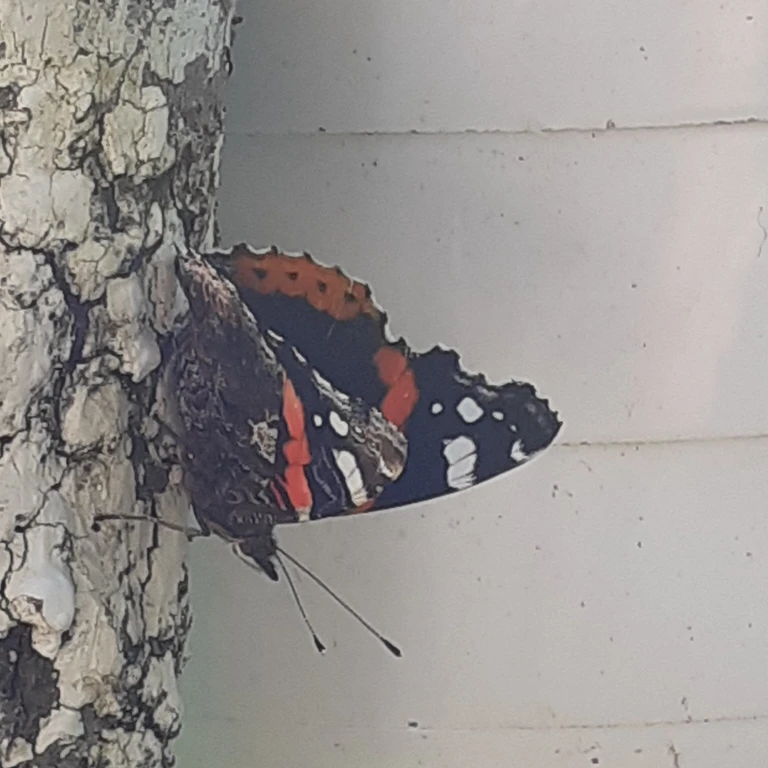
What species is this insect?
Vanessa atalanta
